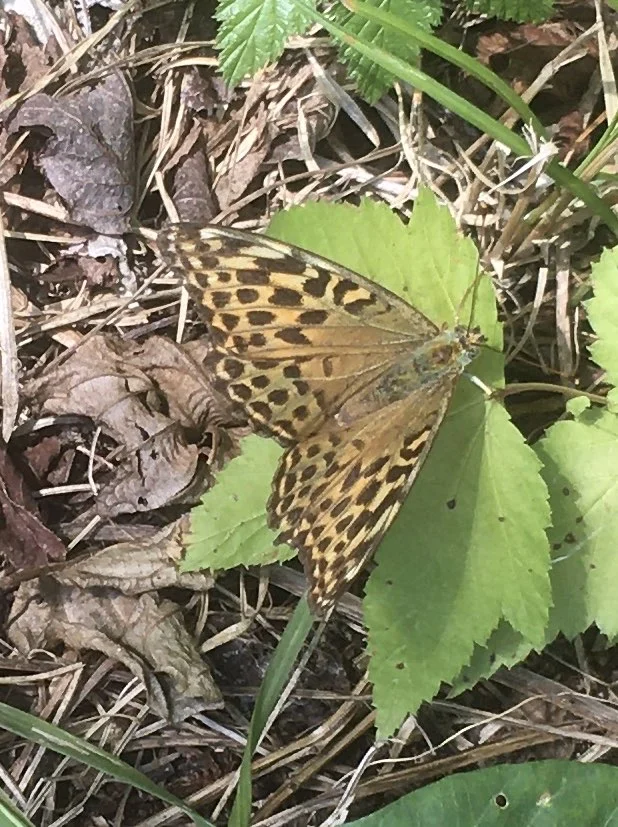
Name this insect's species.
Argynnis paphia
